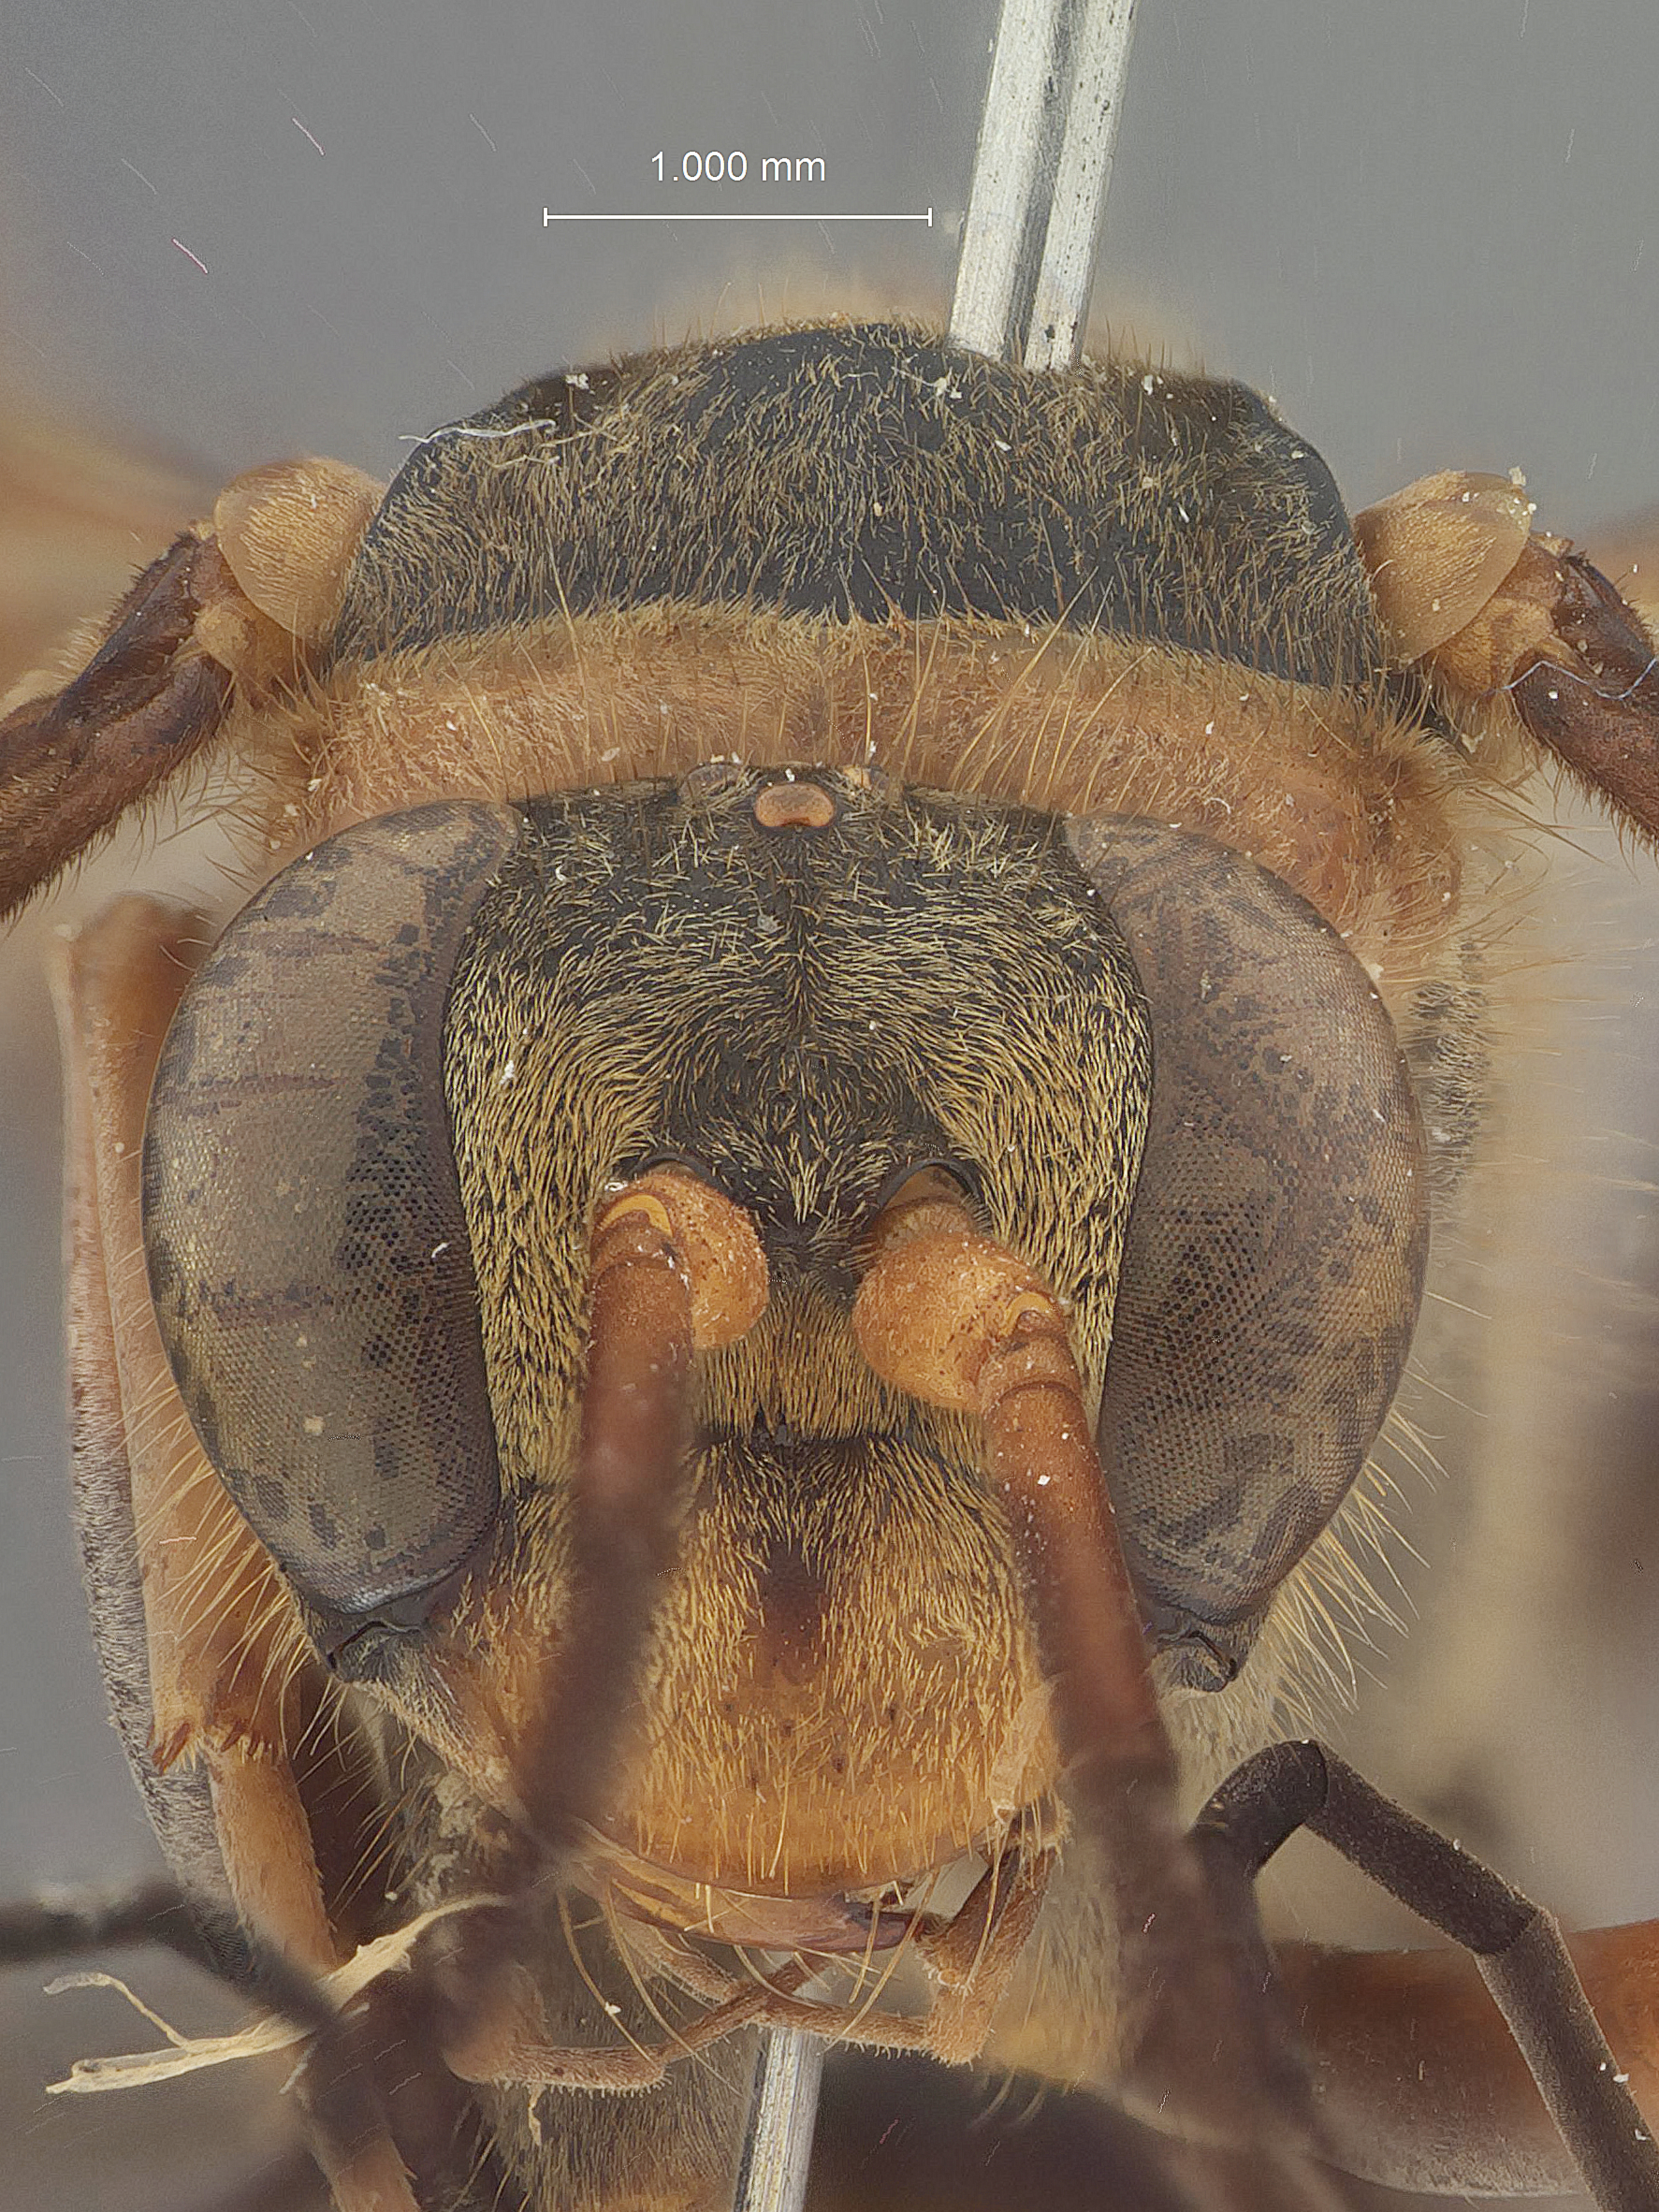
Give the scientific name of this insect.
Auplopus pempuchiensis
